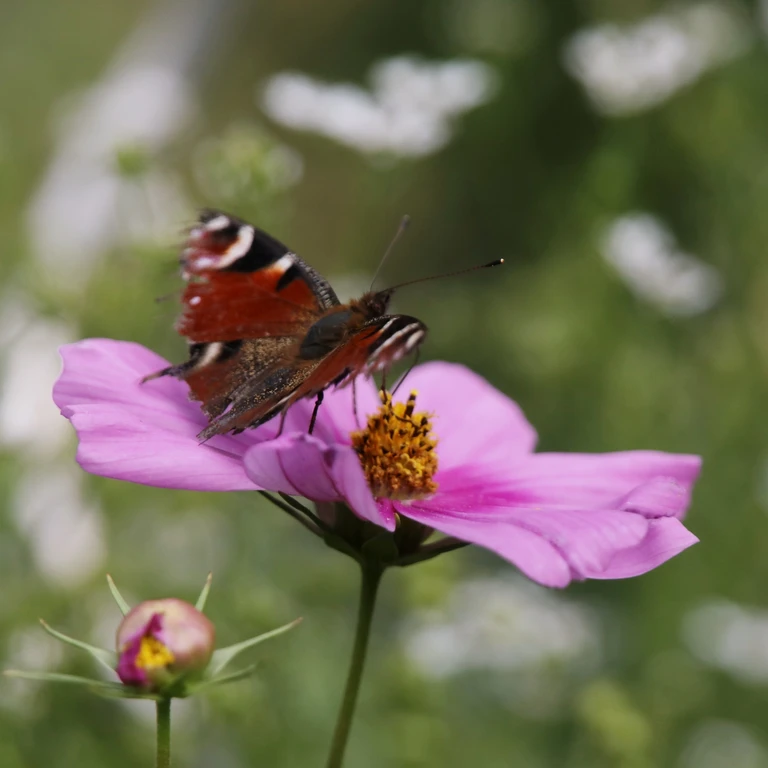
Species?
Aglais io
